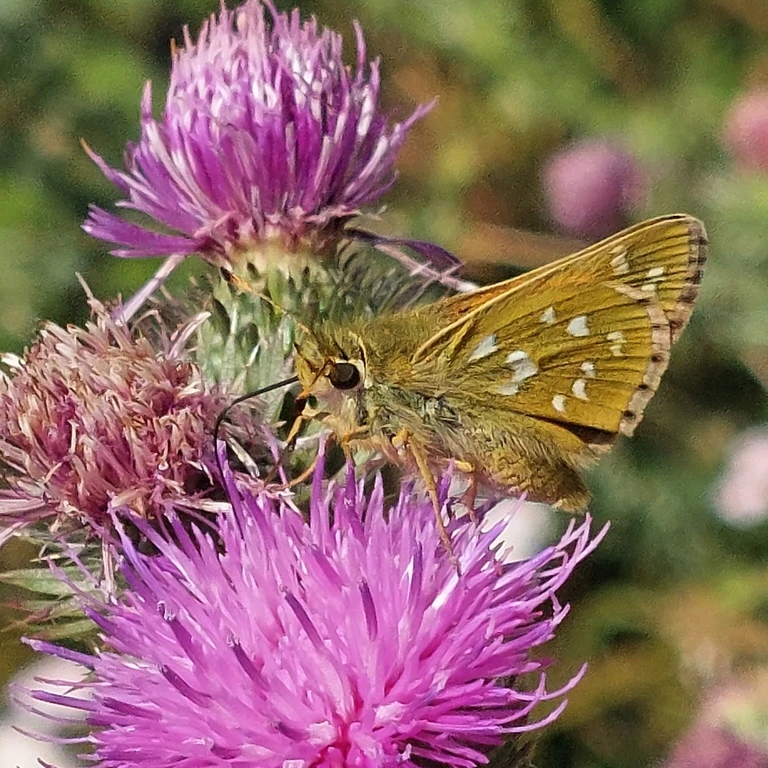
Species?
Hesperia comma
